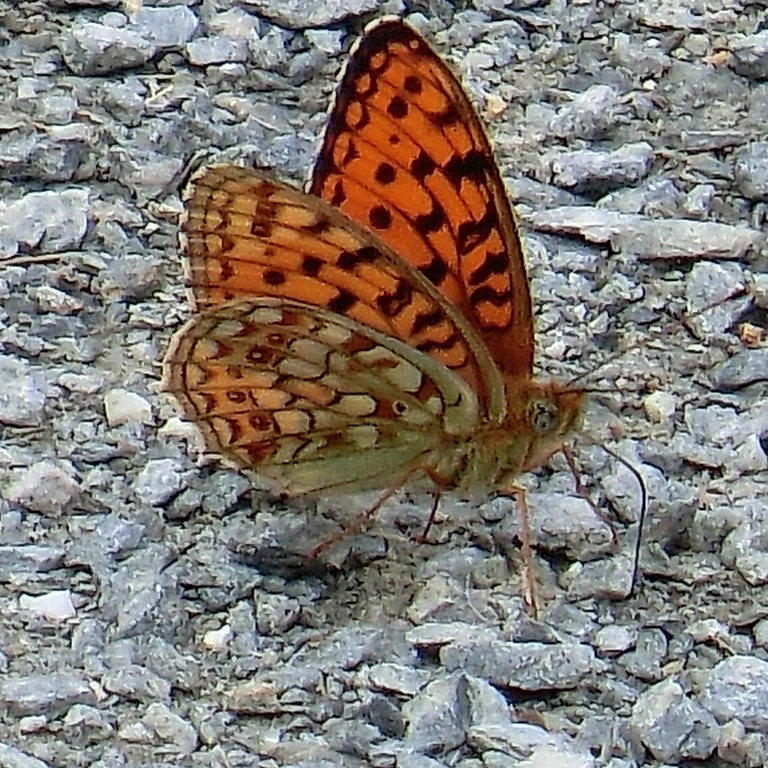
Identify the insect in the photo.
Fabriciana niobe
